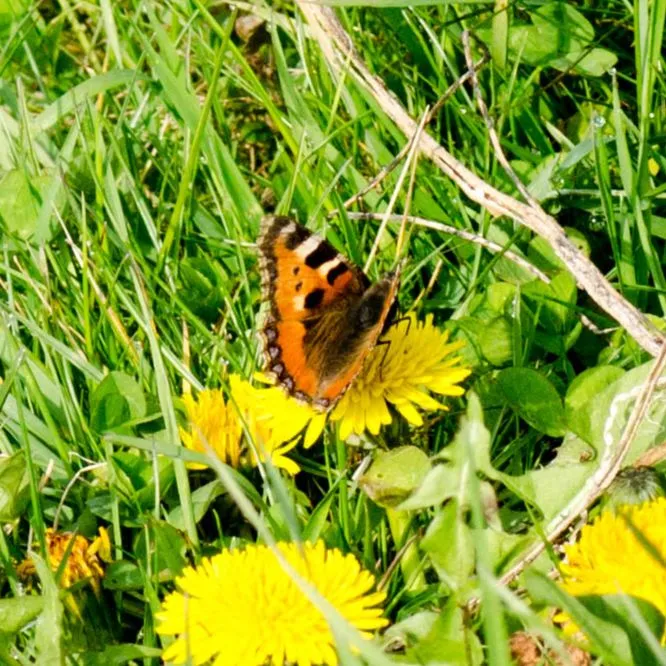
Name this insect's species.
Aglais urticae
